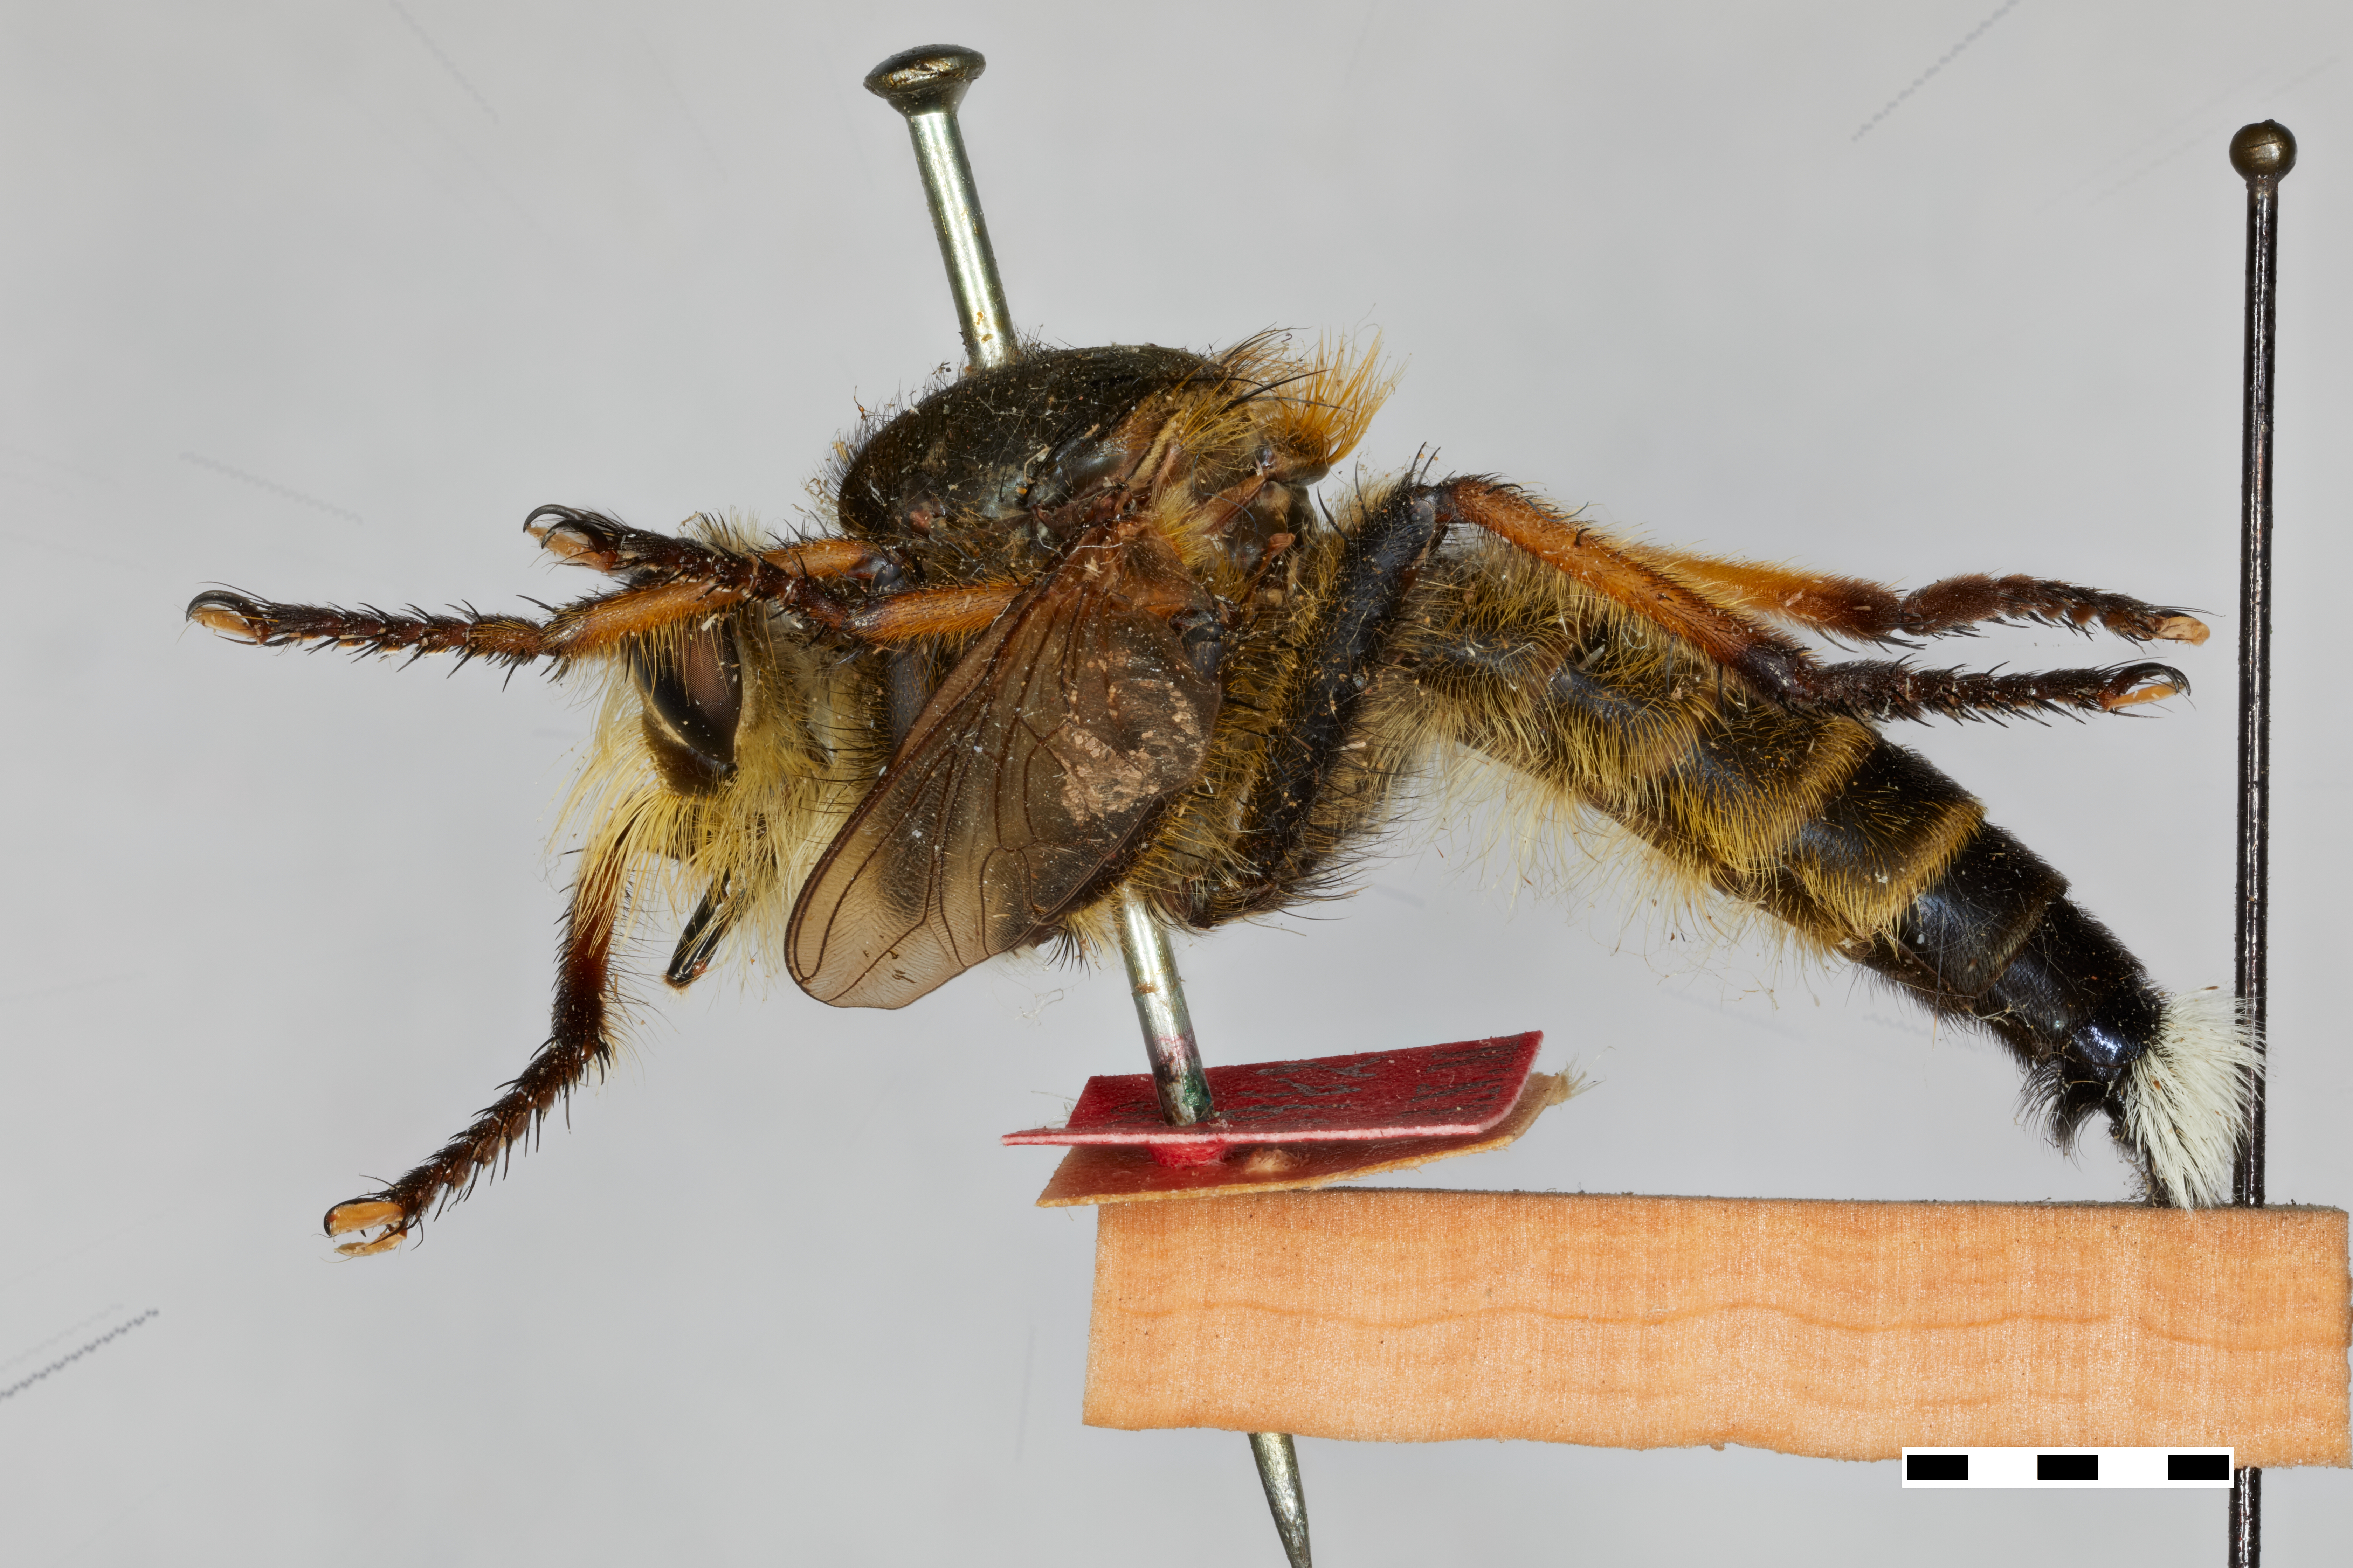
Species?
Promachus ater
